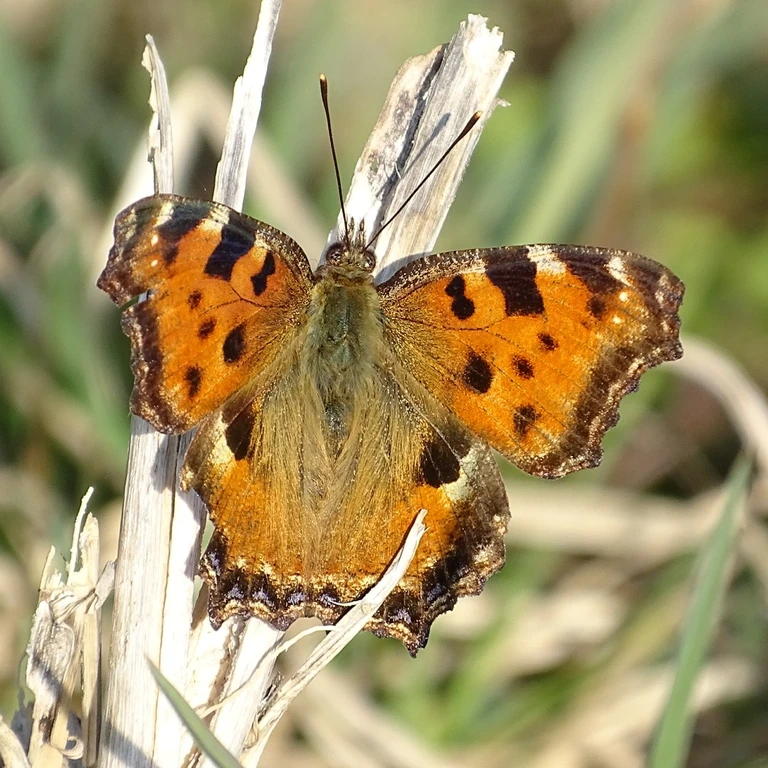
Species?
Nymphalis polychloros
